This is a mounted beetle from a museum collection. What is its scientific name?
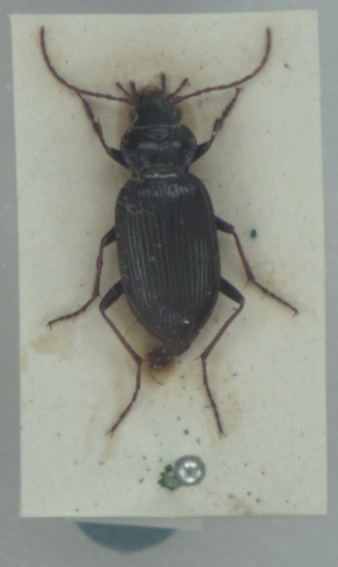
Nebria salina
